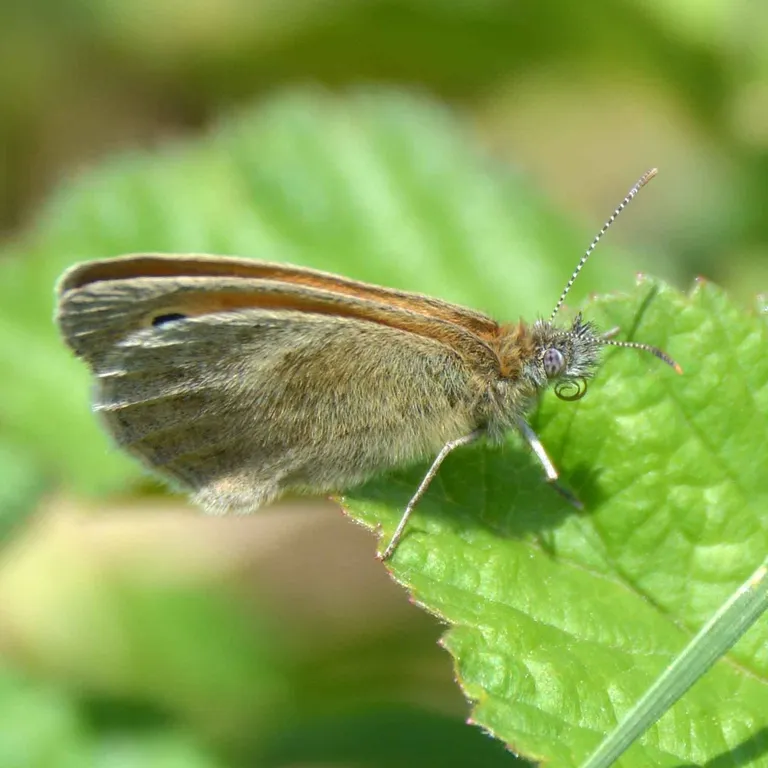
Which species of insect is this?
Coenonympha pamphilus
